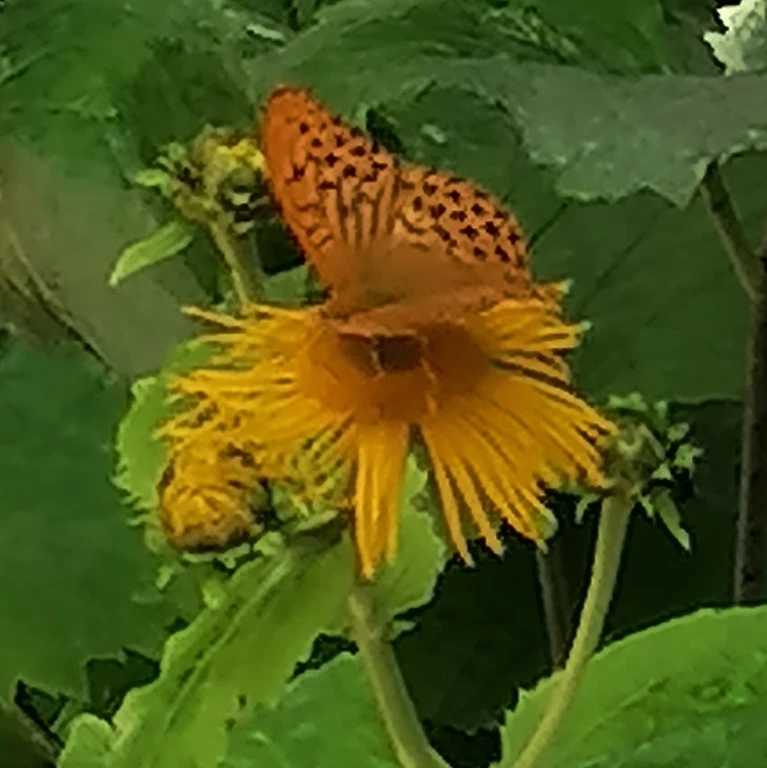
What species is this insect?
Argynnis paphia
